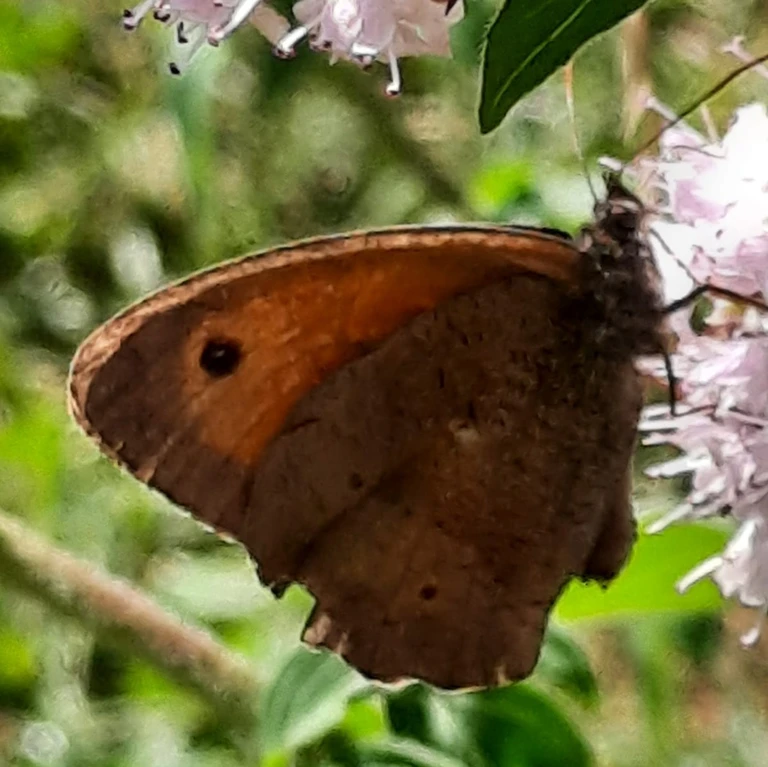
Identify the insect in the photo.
Maniola jurtina
